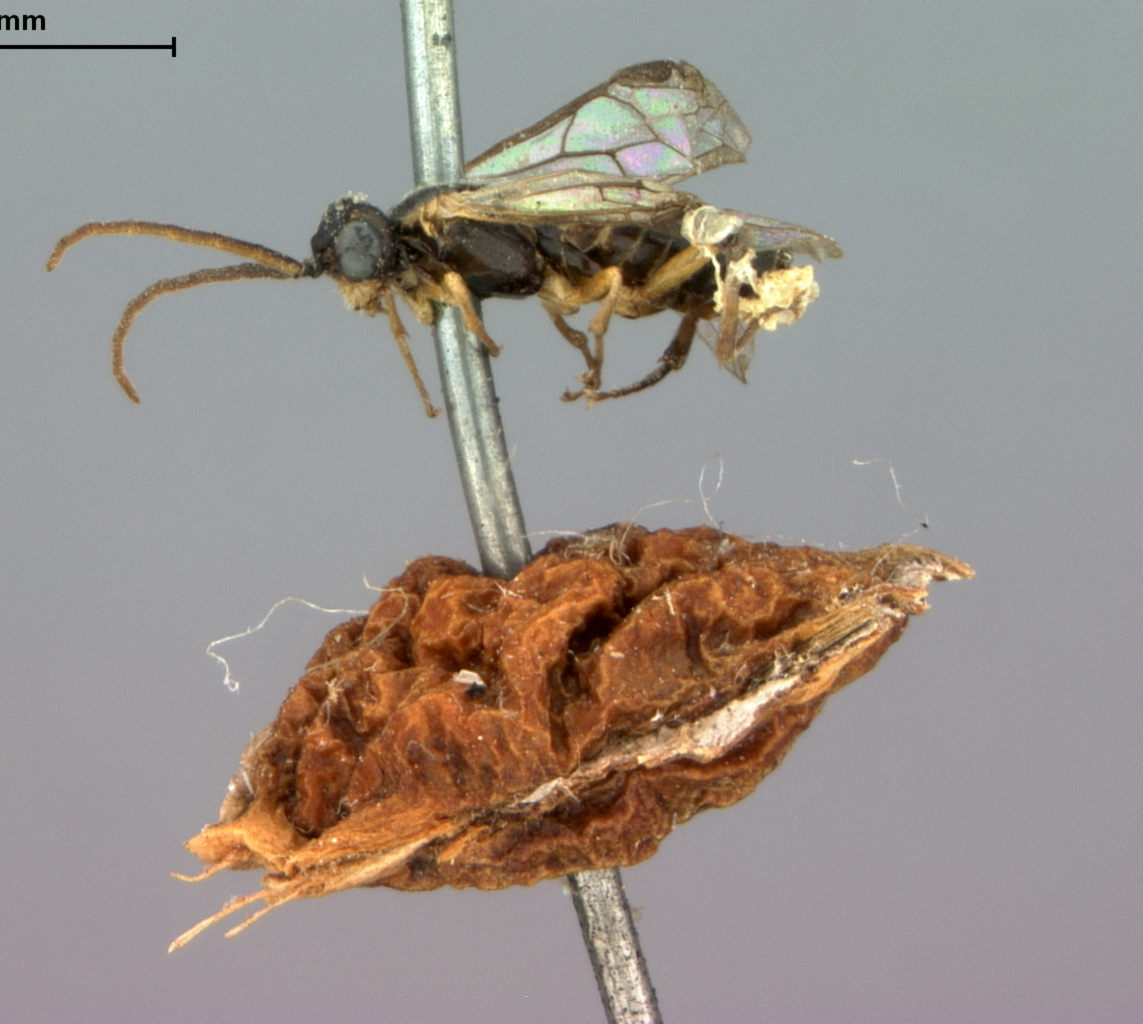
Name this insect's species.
Pontania rugulosa
